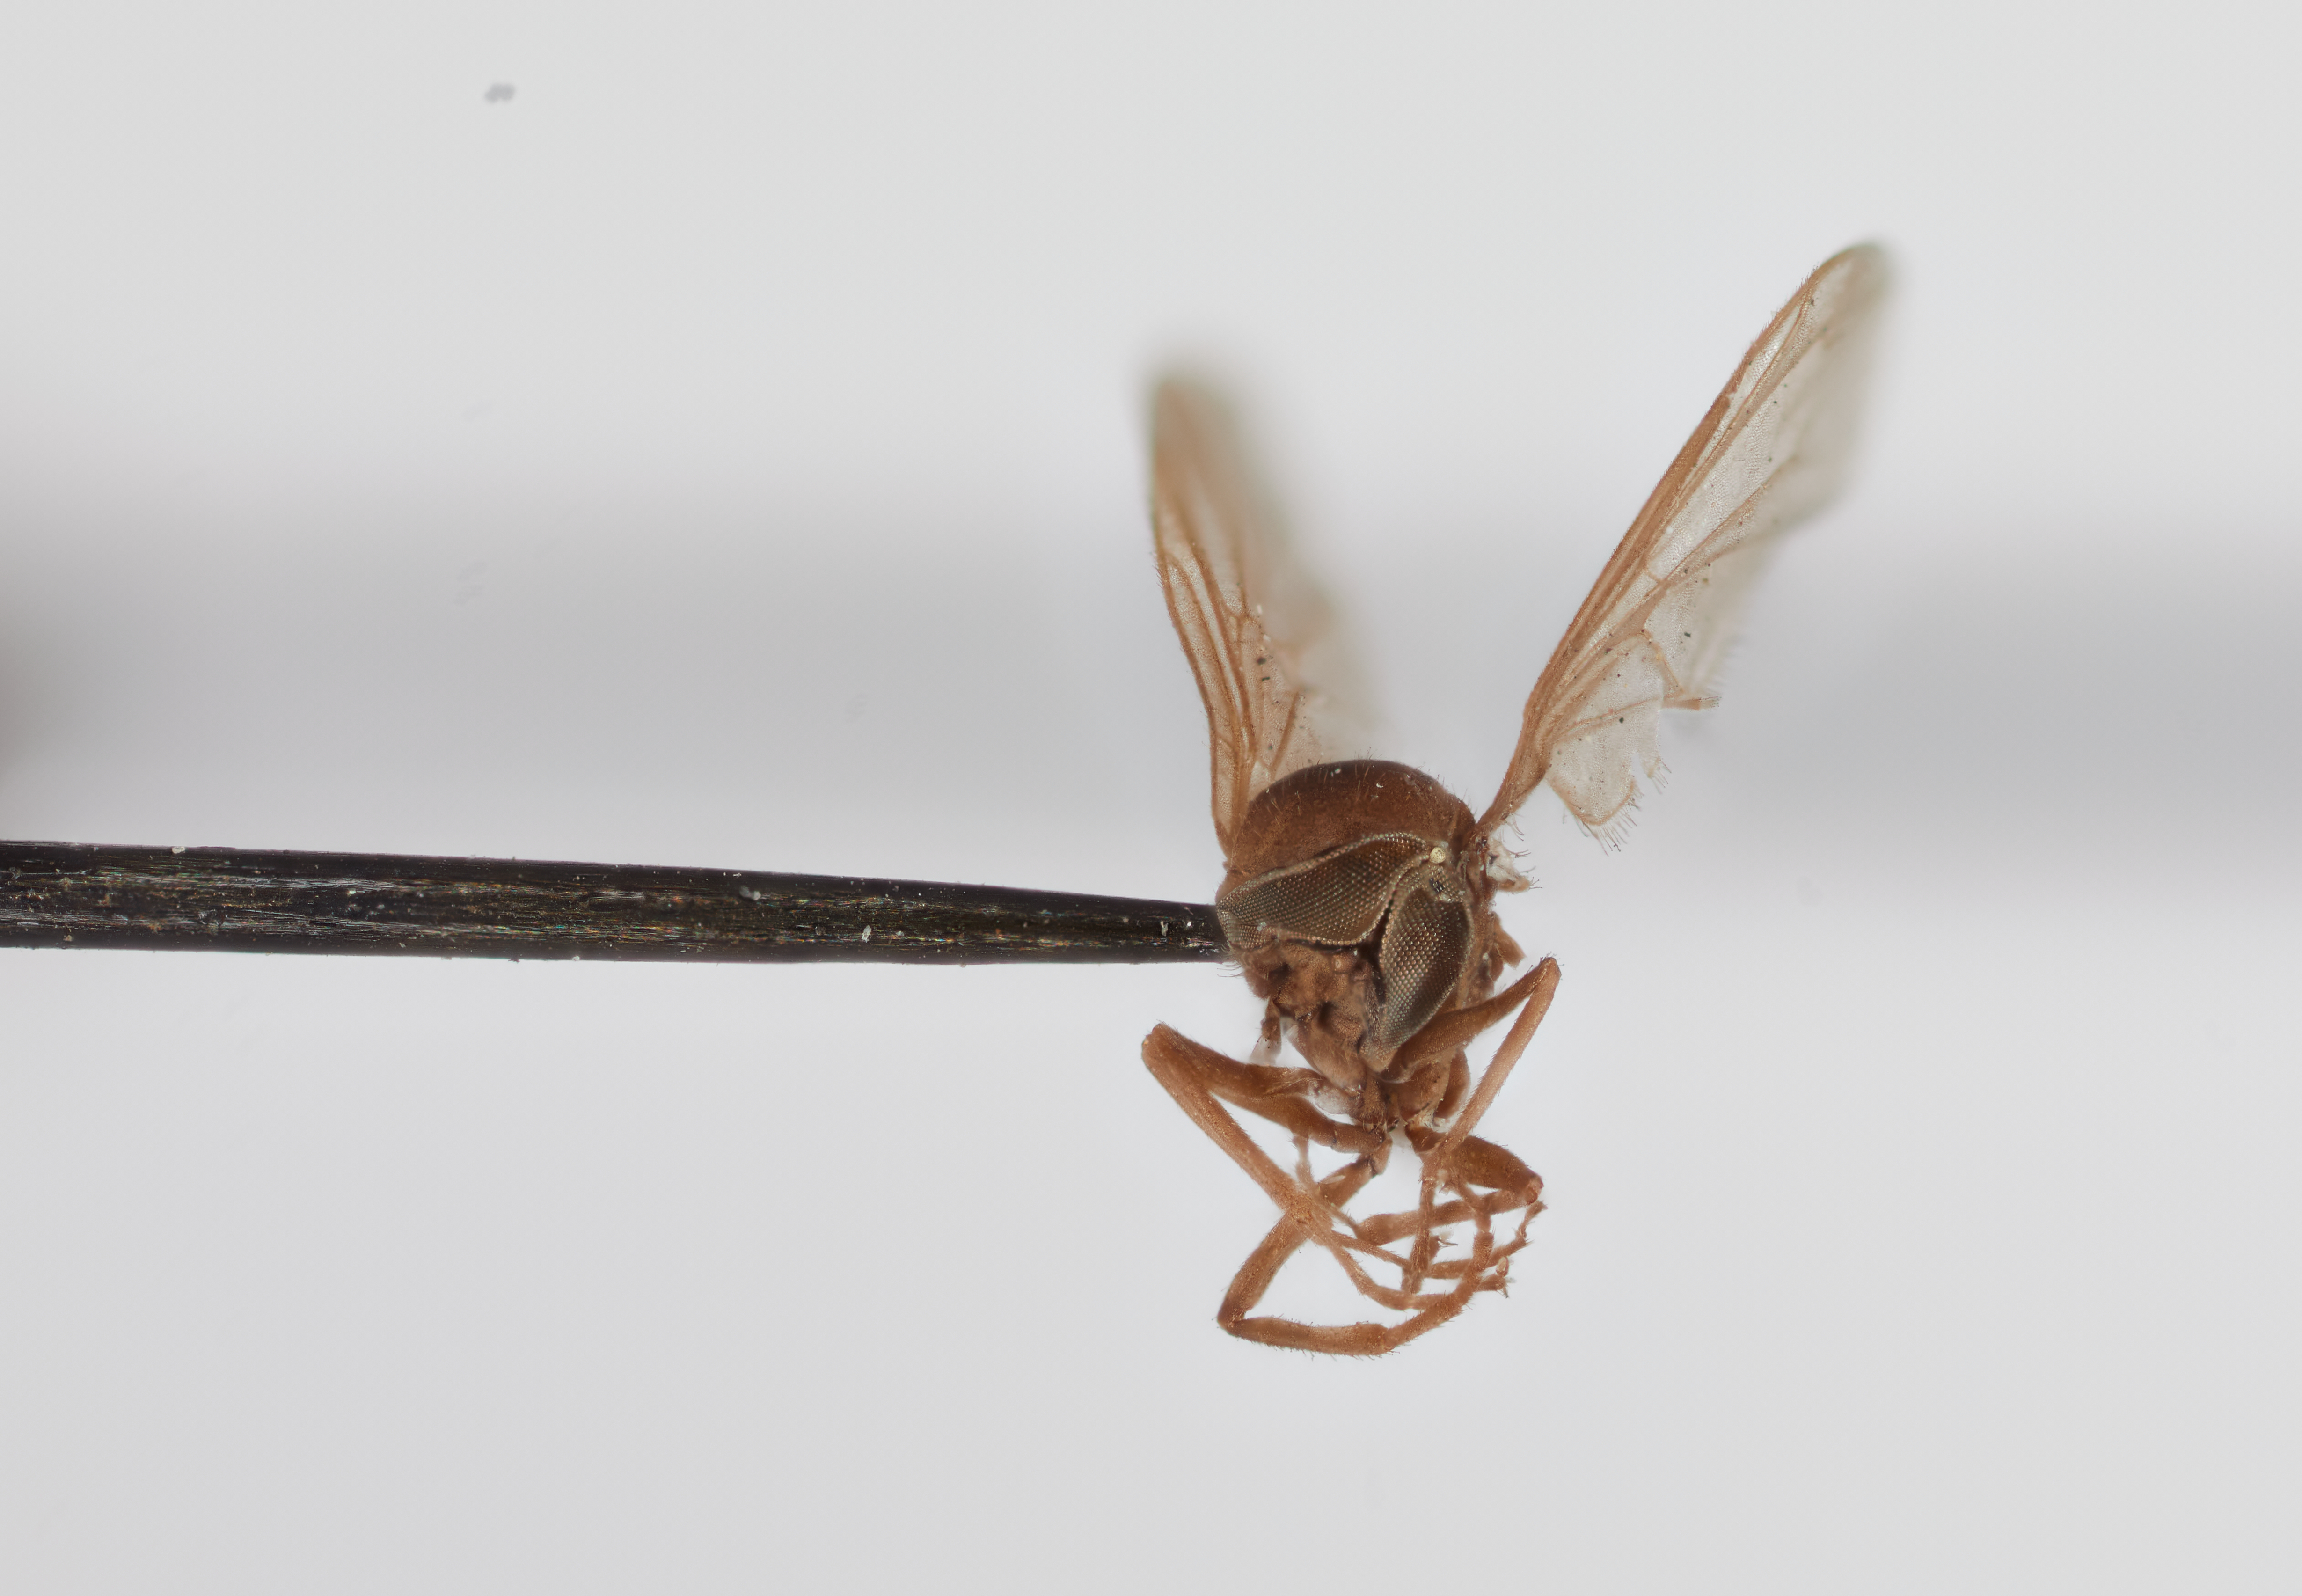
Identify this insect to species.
Hilarimorpha desta
